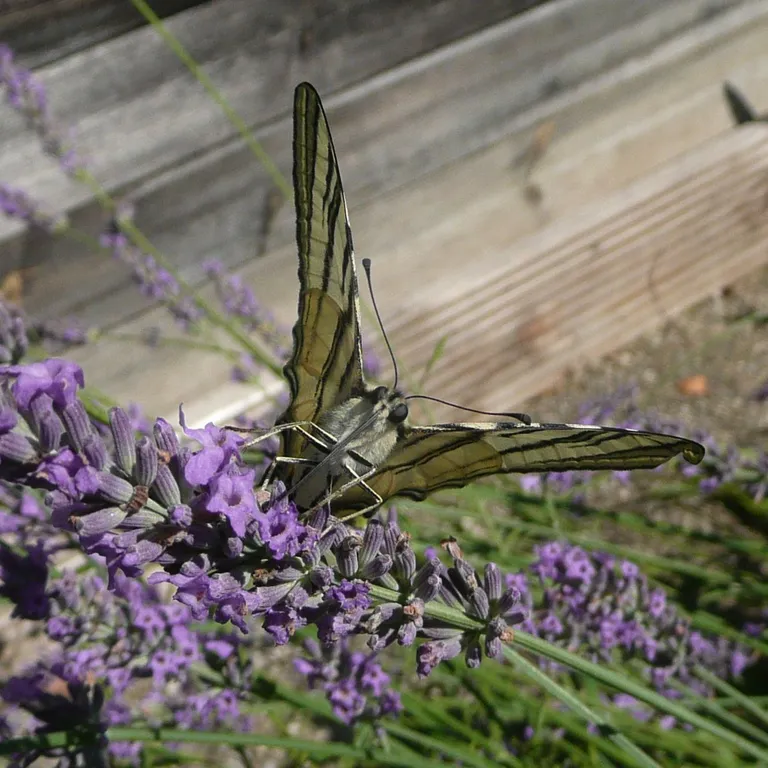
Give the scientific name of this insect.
Iphiclides podalirius
